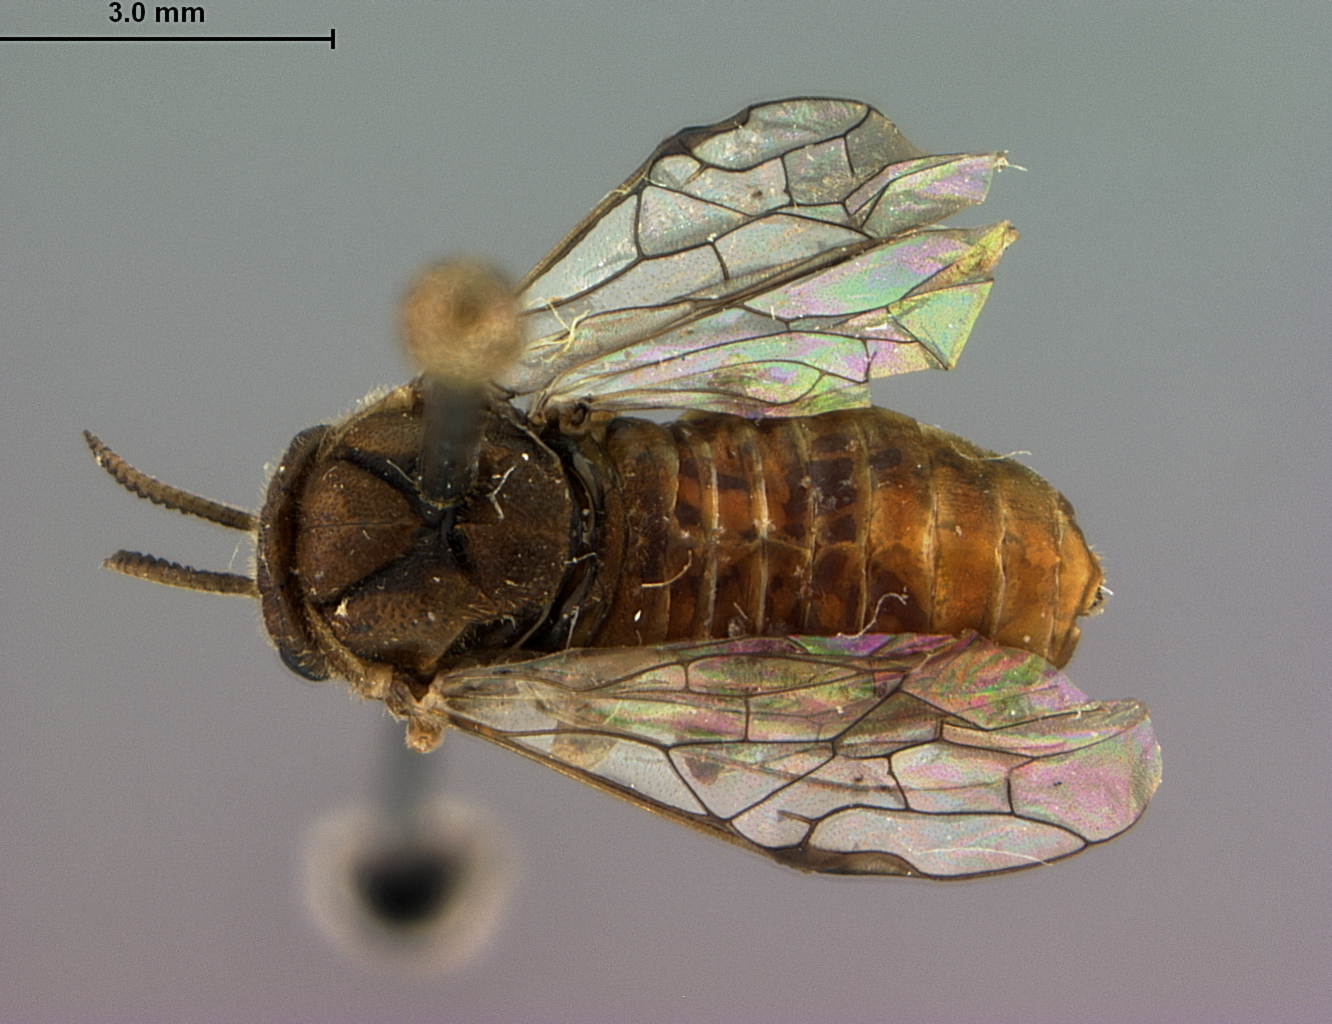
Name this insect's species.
Gilpinia paitooni
